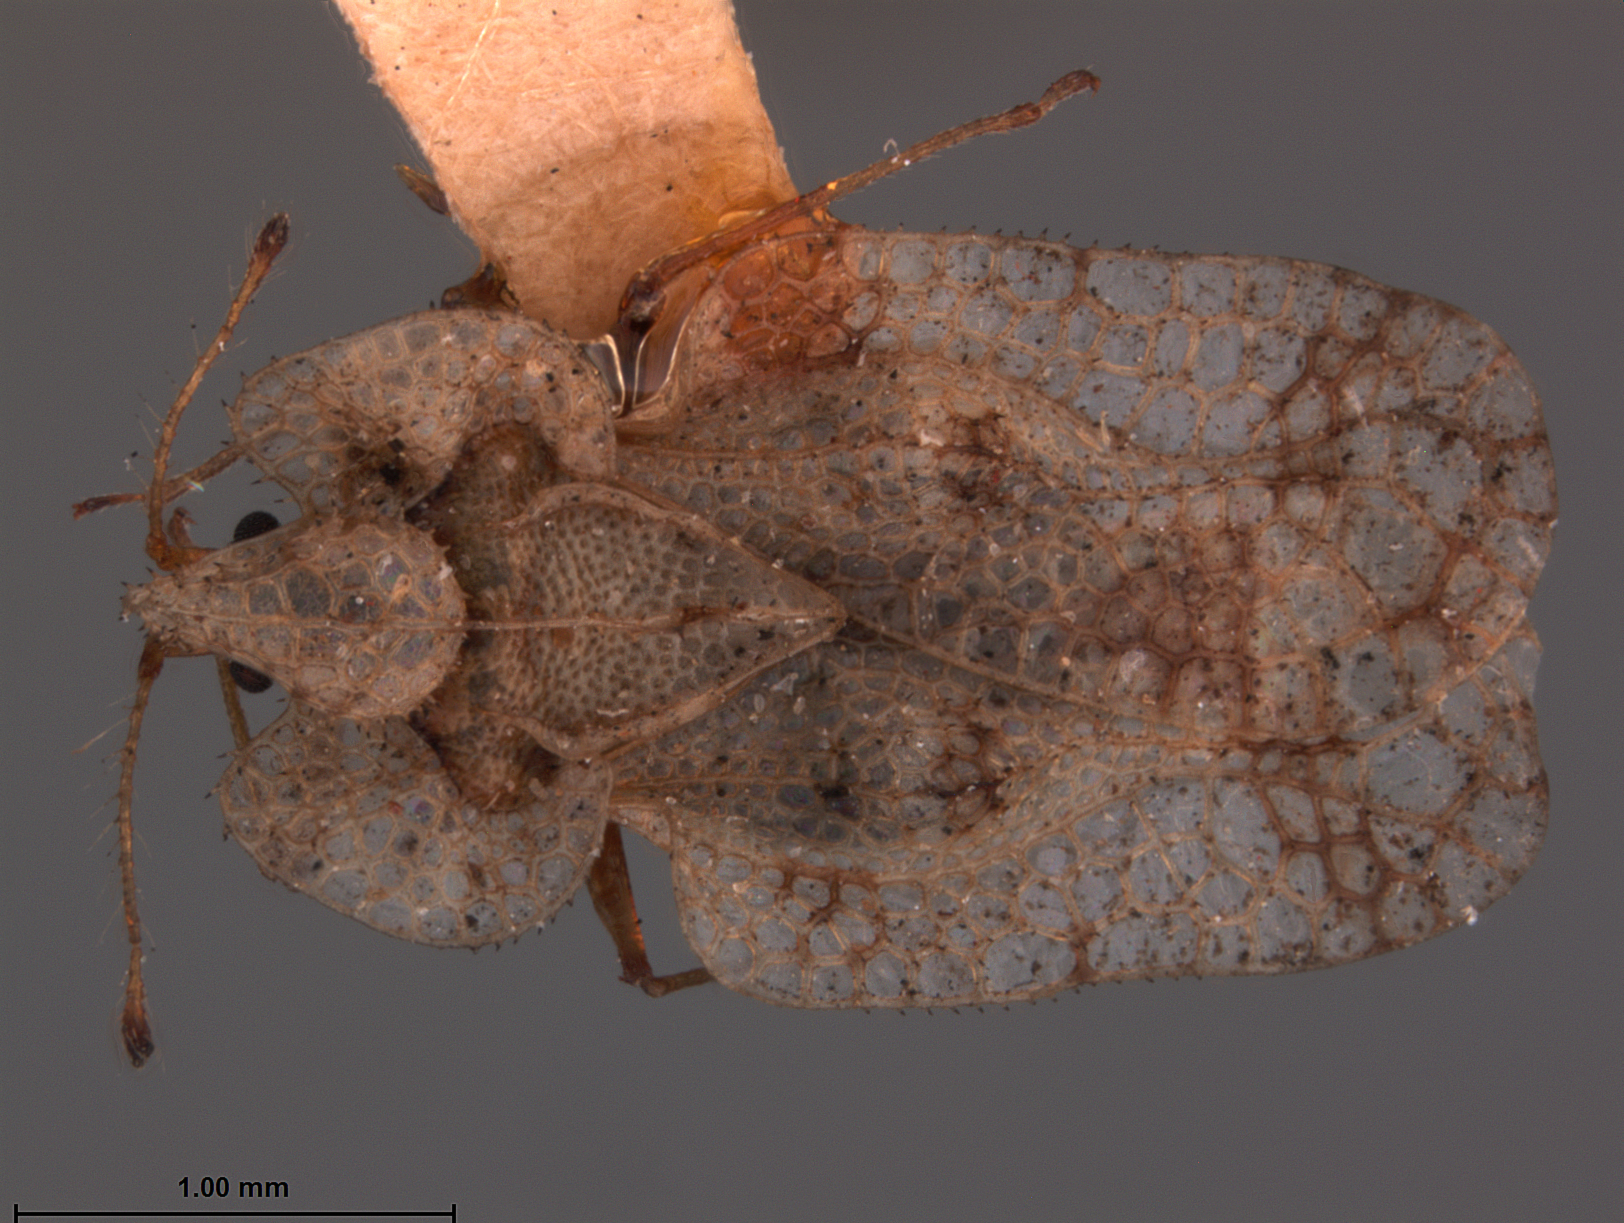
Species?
Corythuca drakei
